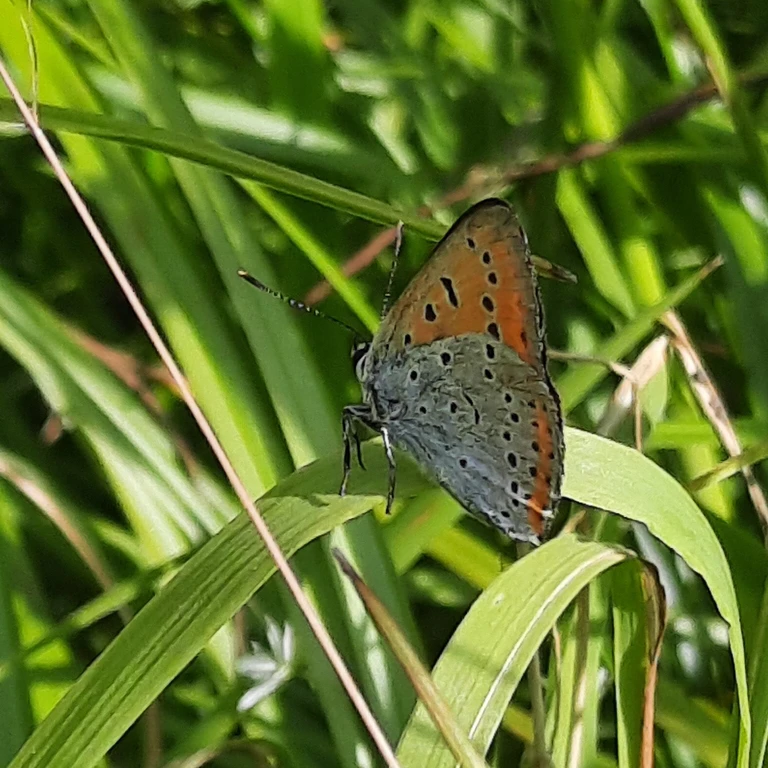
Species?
Lycaena dispar
